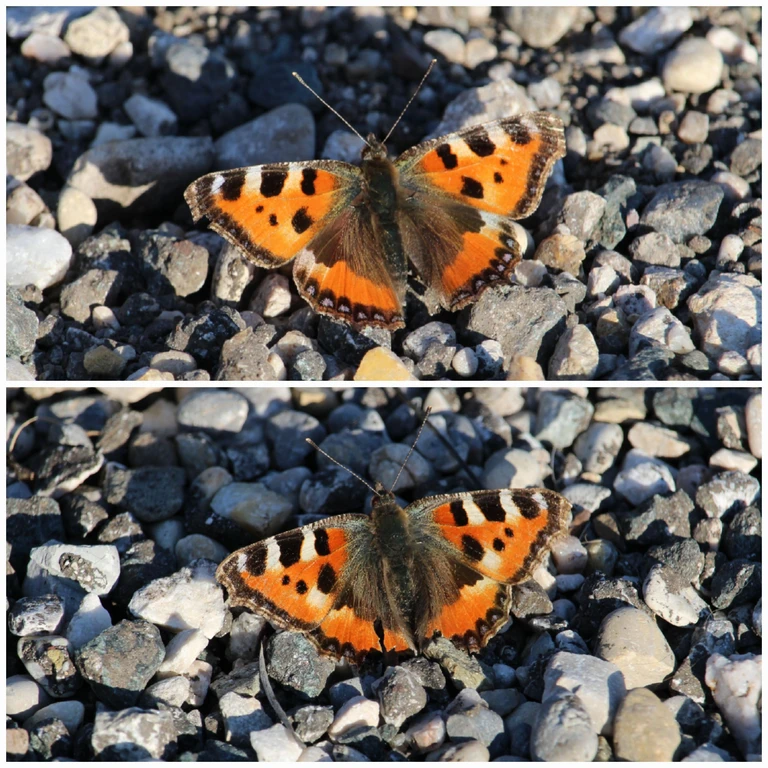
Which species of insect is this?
Aglais urticae
